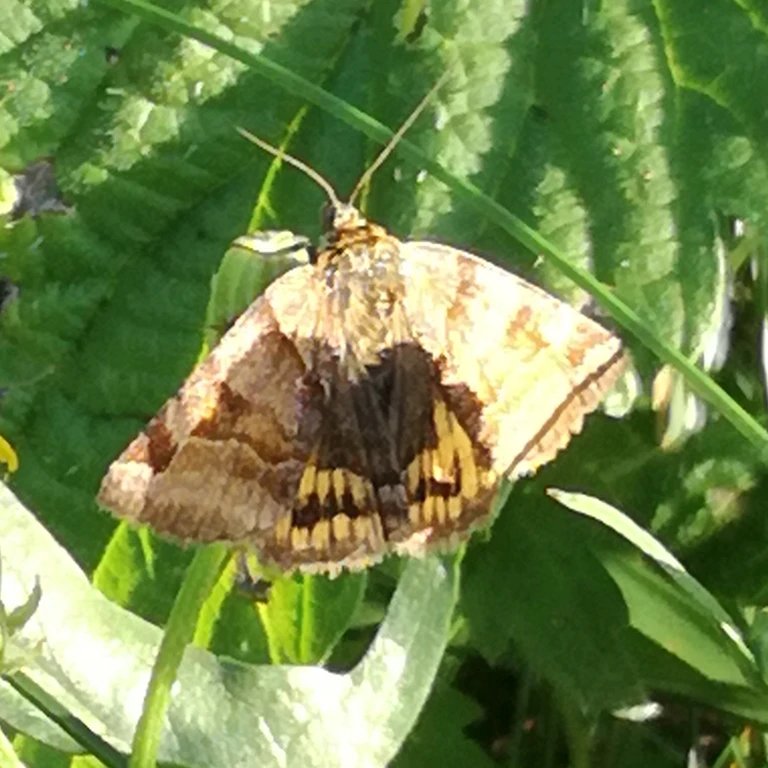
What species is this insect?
Euclidia glyphica
